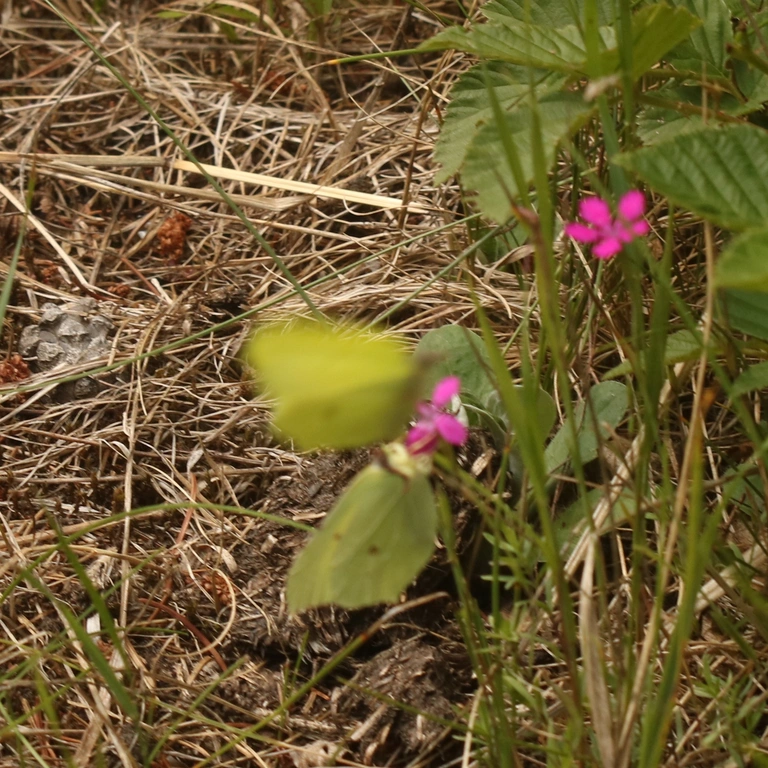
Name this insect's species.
Gonepteryx rhamni
